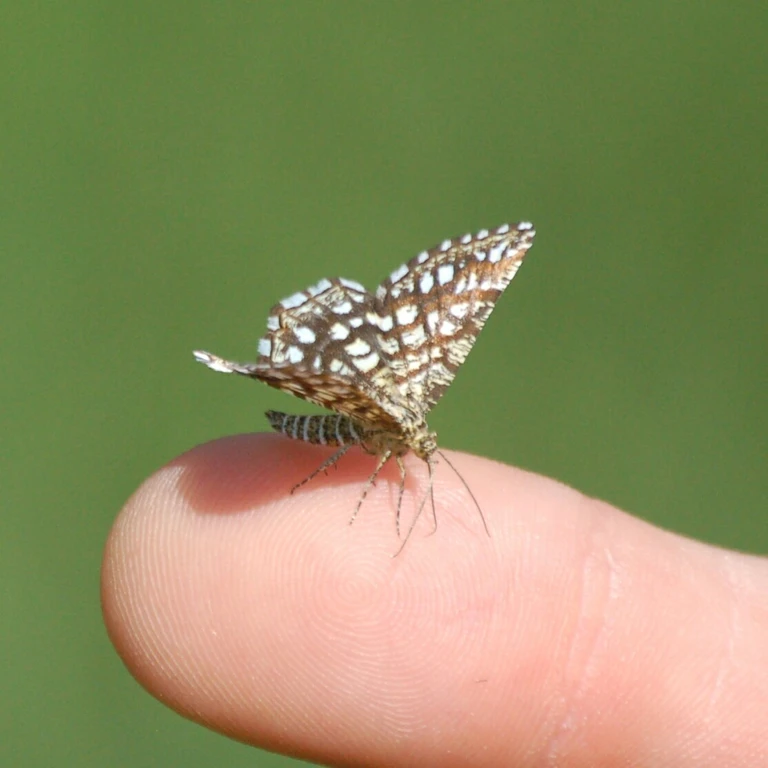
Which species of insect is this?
Chiasmia clathrata
